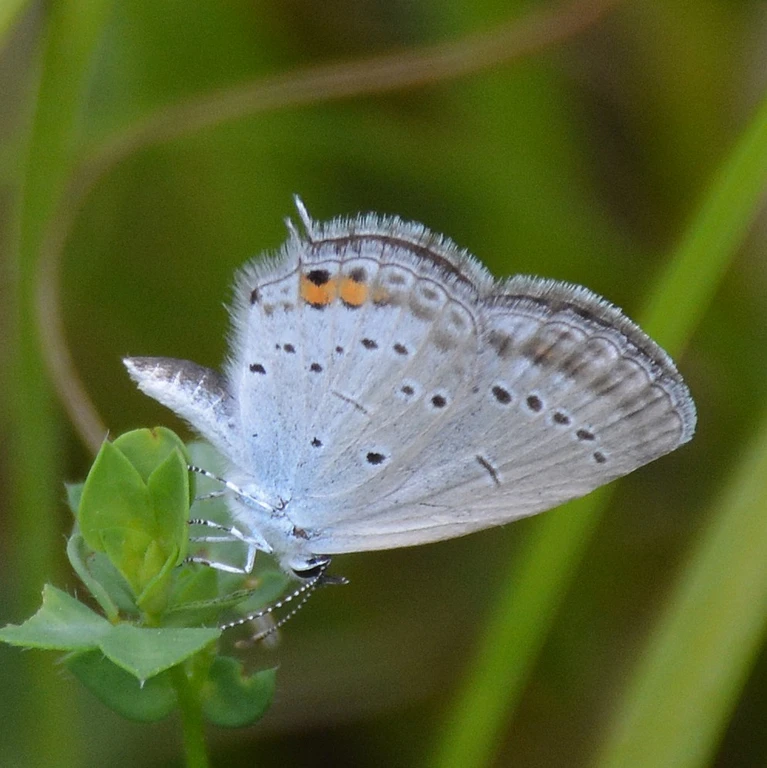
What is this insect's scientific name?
Cupido argiades (also Elkalyce argiades)
